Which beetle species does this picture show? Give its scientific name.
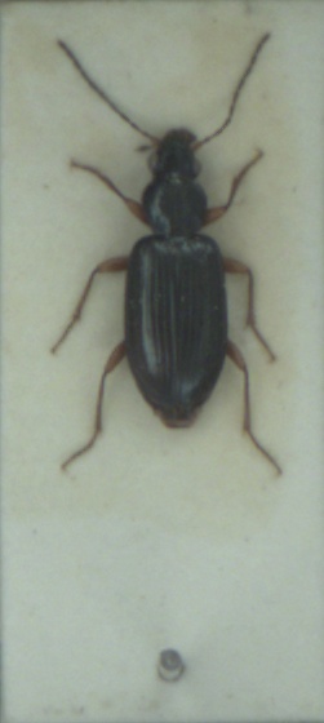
Bembidion decorum
